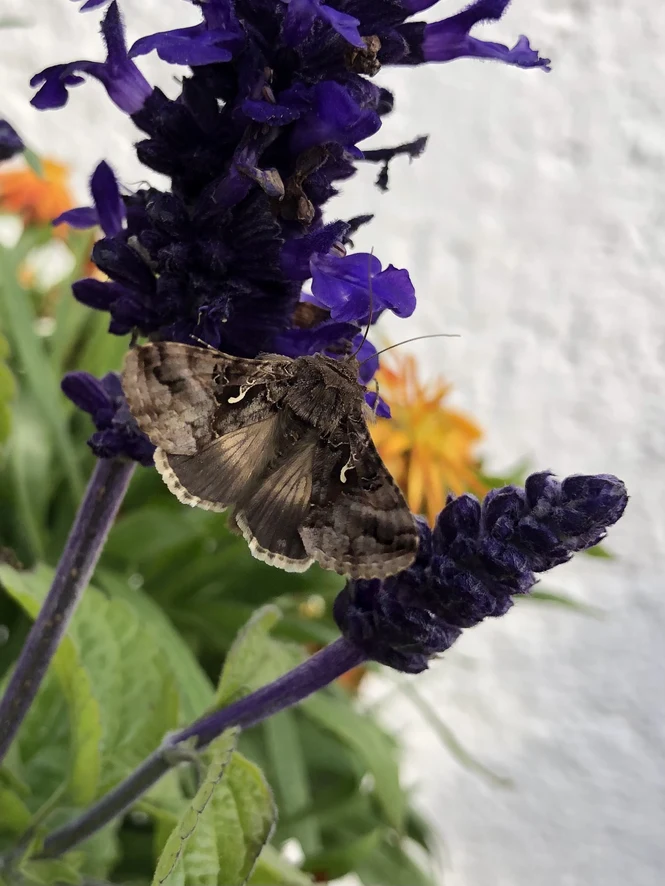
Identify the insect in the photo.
Autographa gamma
